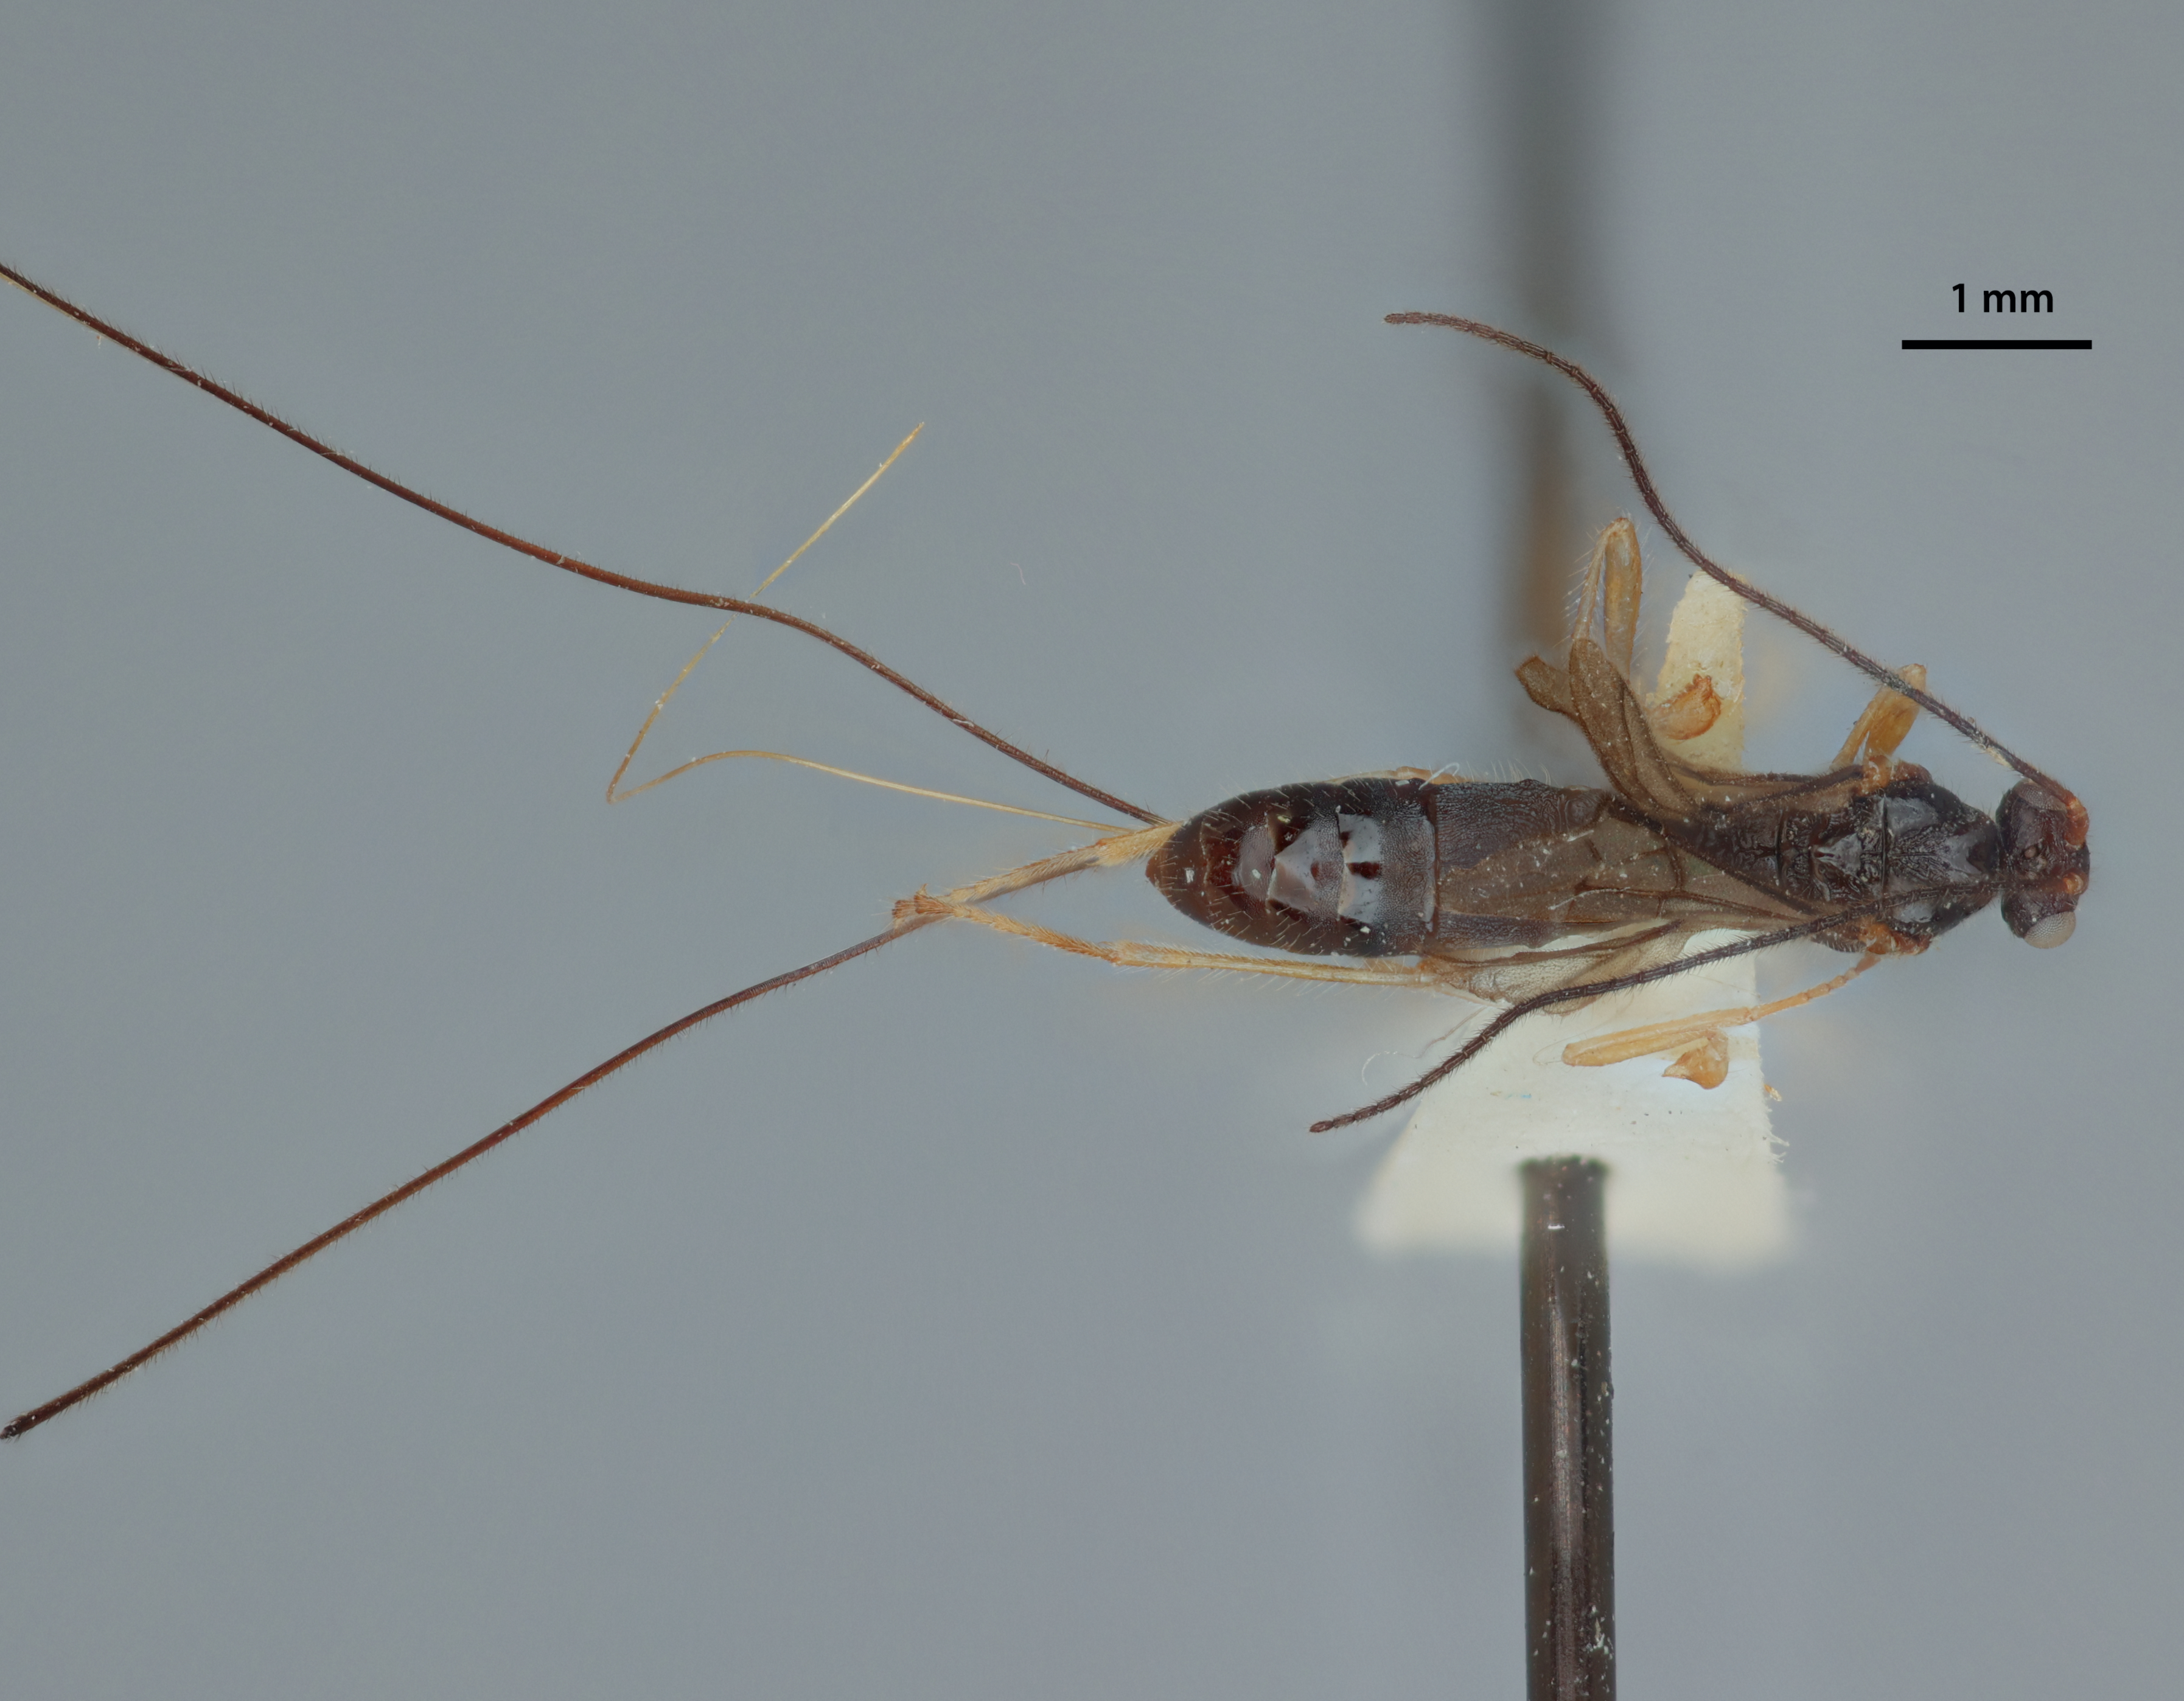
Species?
Monitoriella elongata
